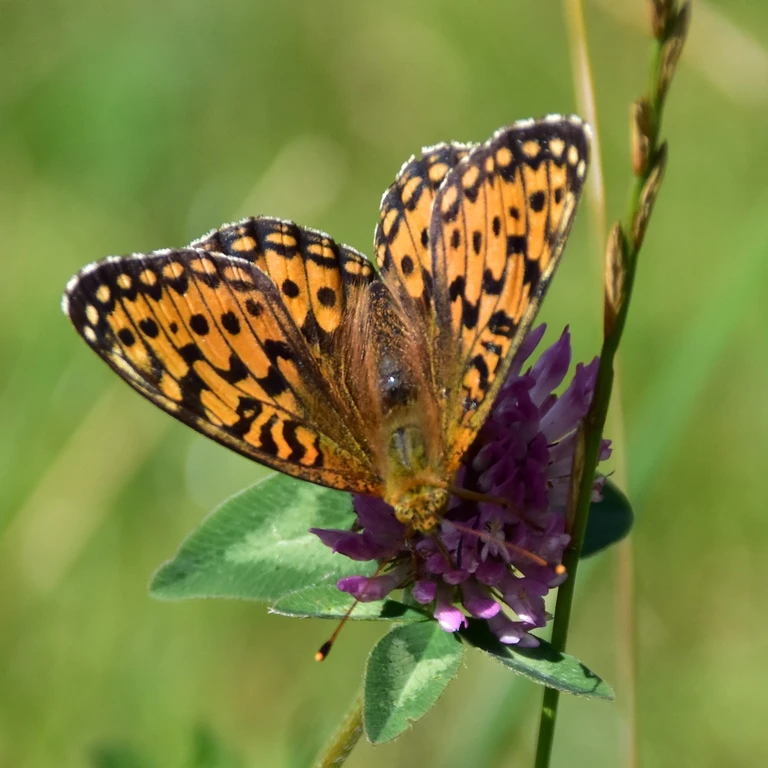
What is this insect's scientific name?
Speyeria aglaja
